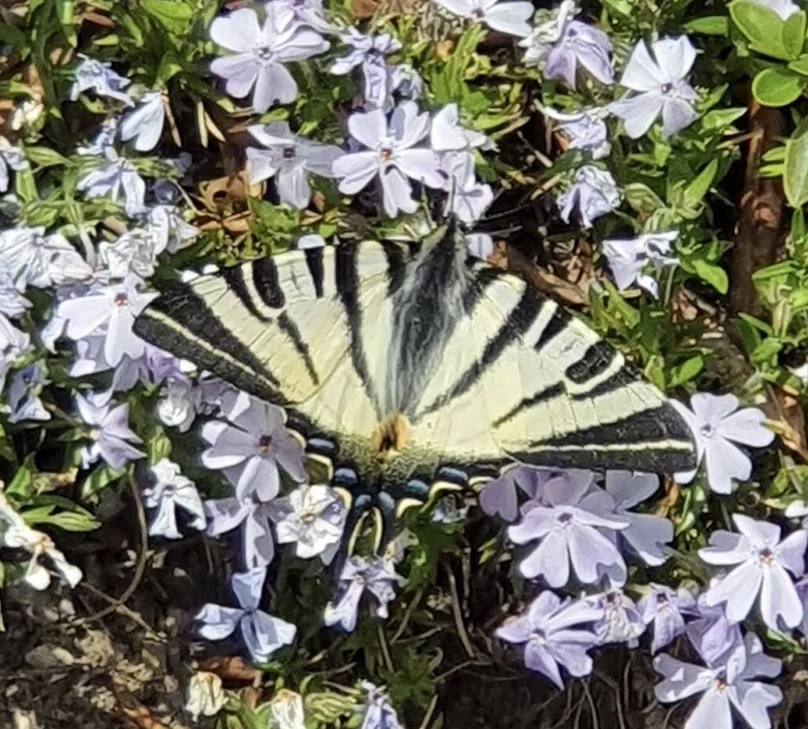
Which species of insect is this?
Iphiclides podalirius
